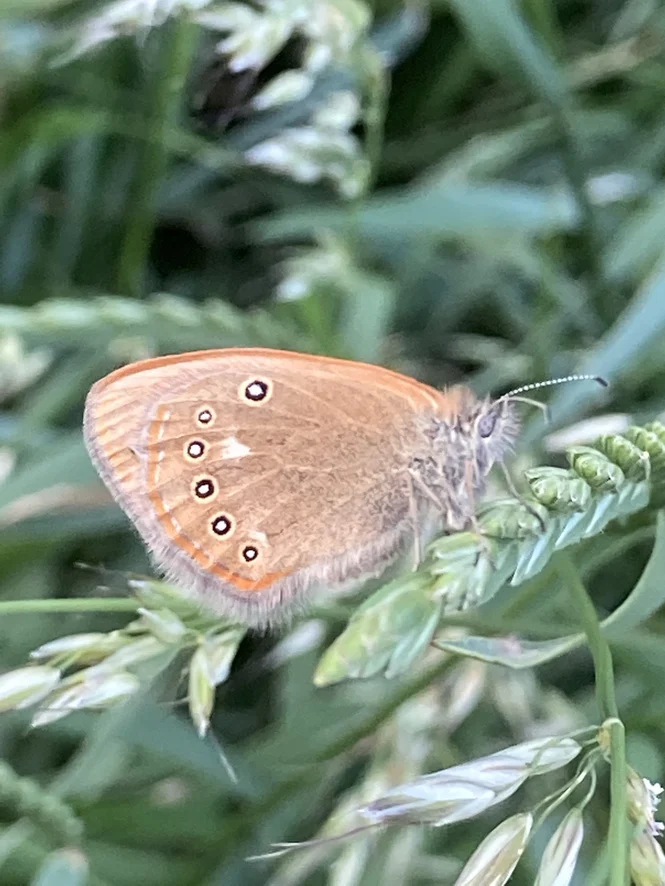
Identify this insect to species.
Coenonympha glycerion (also Coenonympha iphis)
